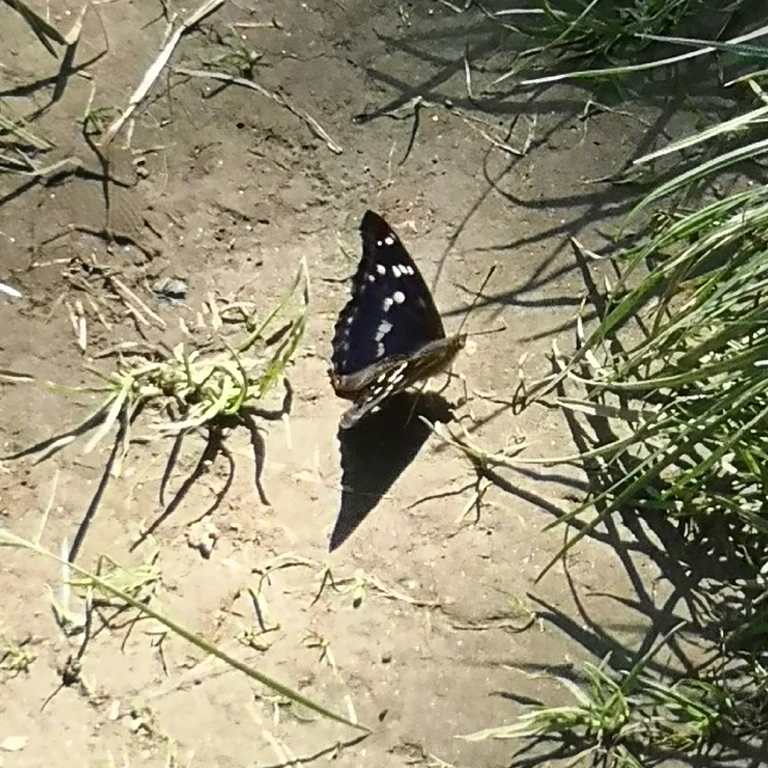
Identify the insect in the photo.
Apatura ilia
